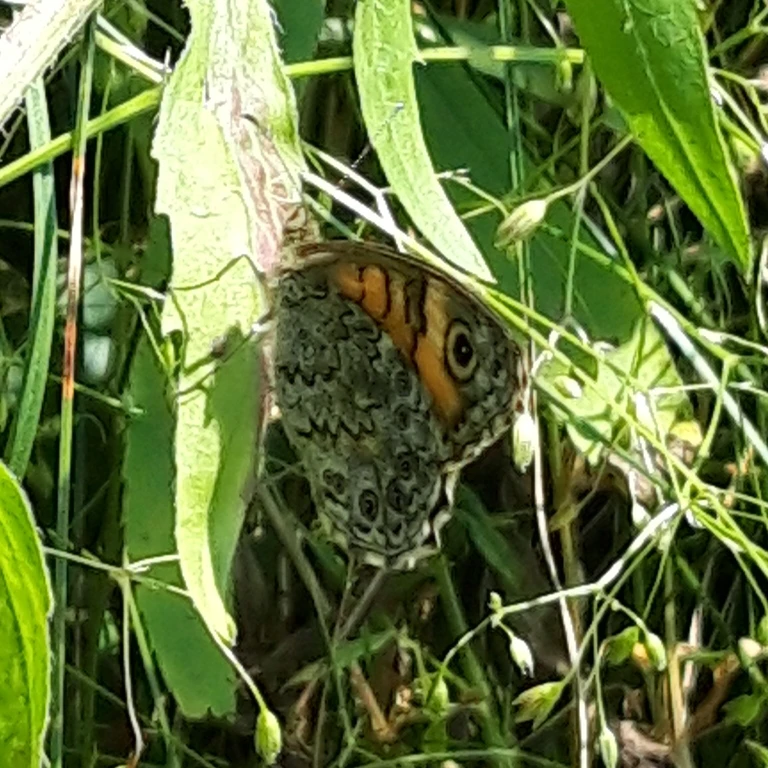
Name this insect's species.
Lasiommata megera (also Pararge megera)
